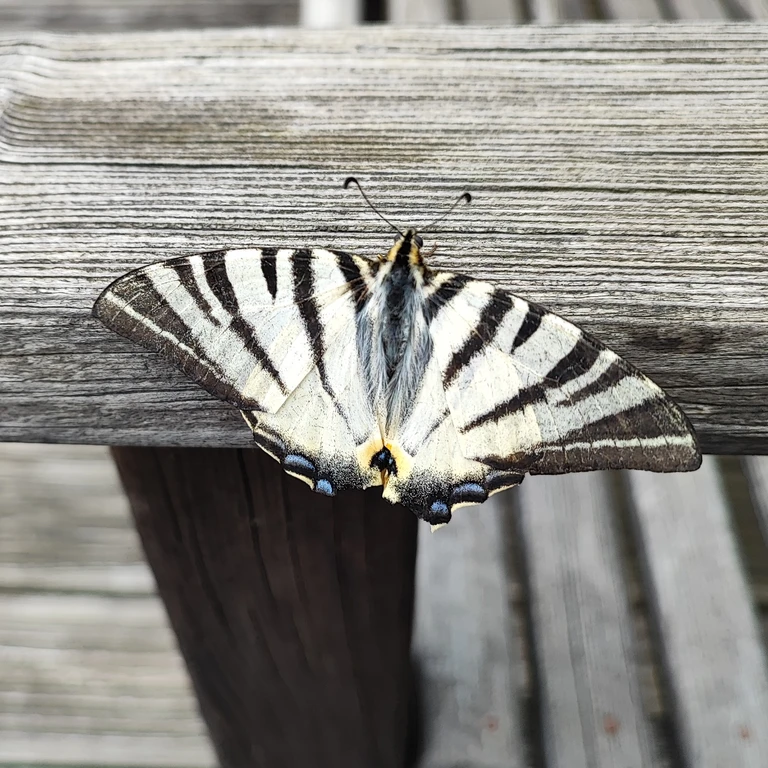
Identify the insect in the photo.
Iphiclides podalirius
